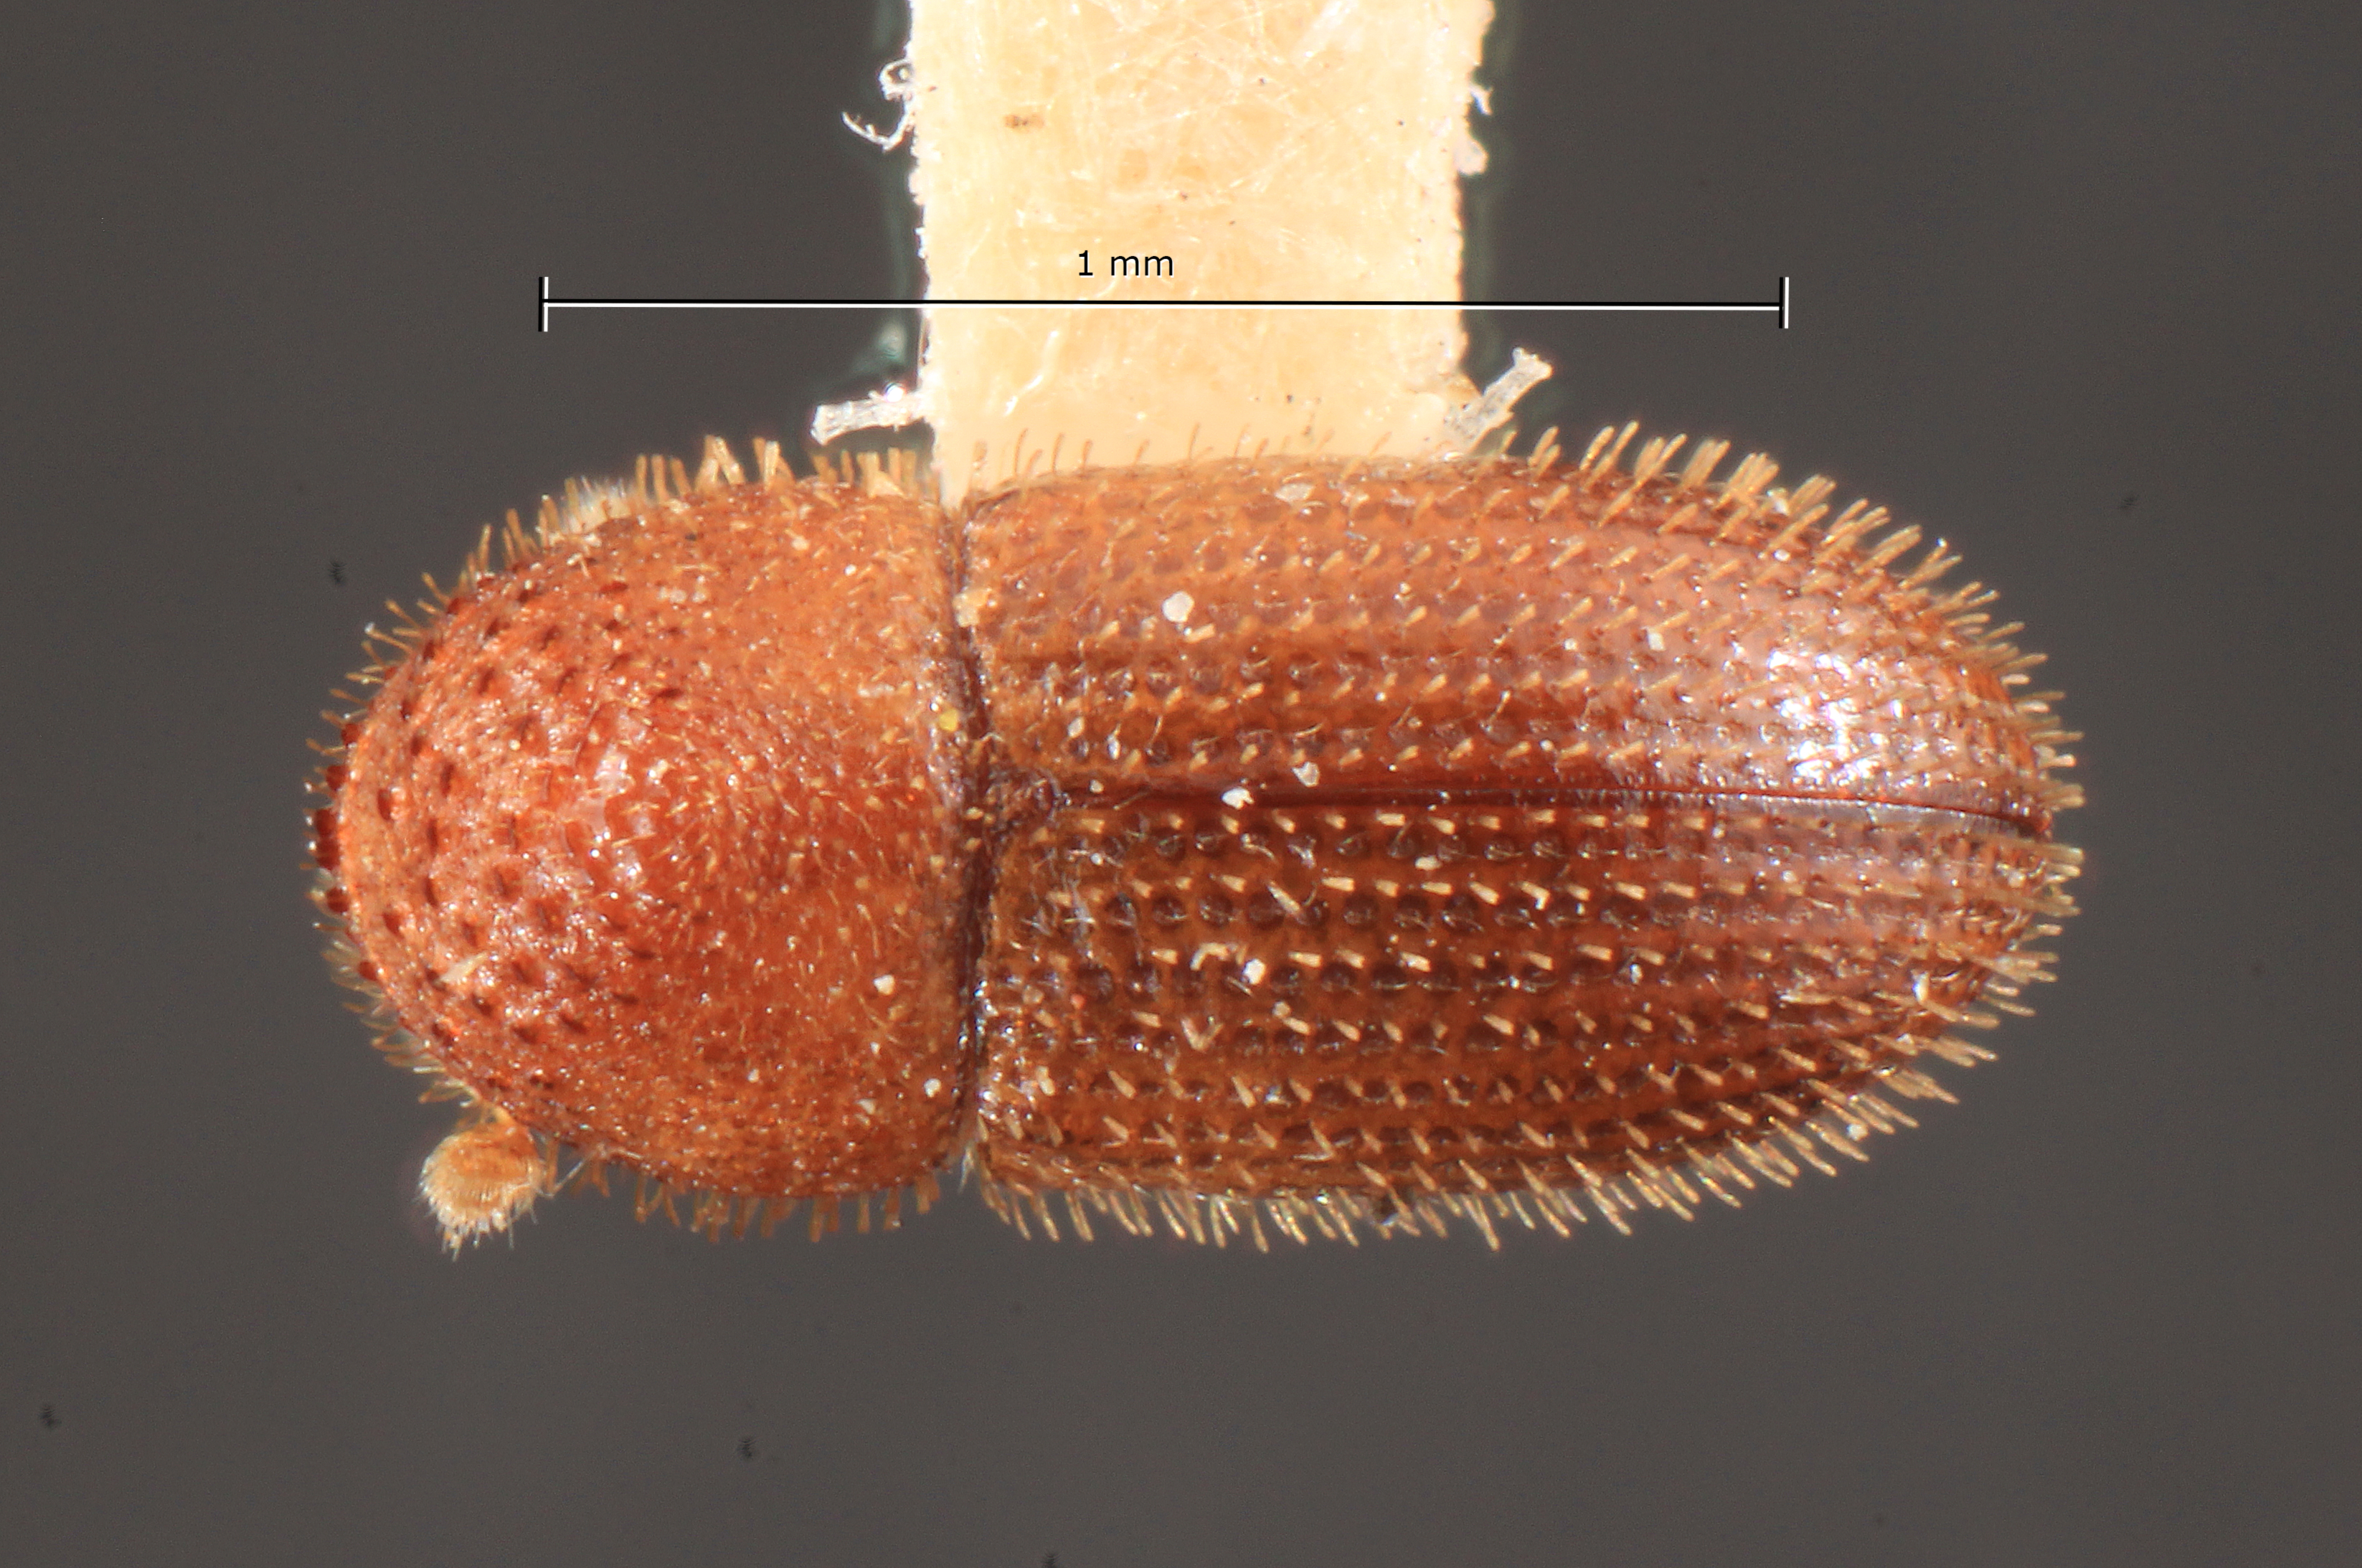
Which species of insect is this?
Stephanoderes cooki
